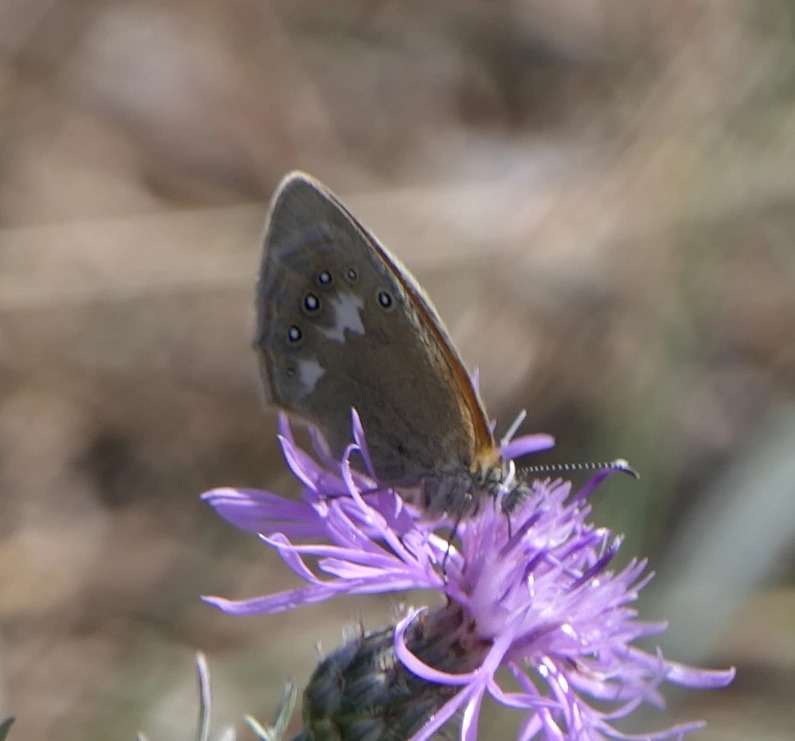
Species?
Coenonympha glycerion (also Coenonympha iphis)
